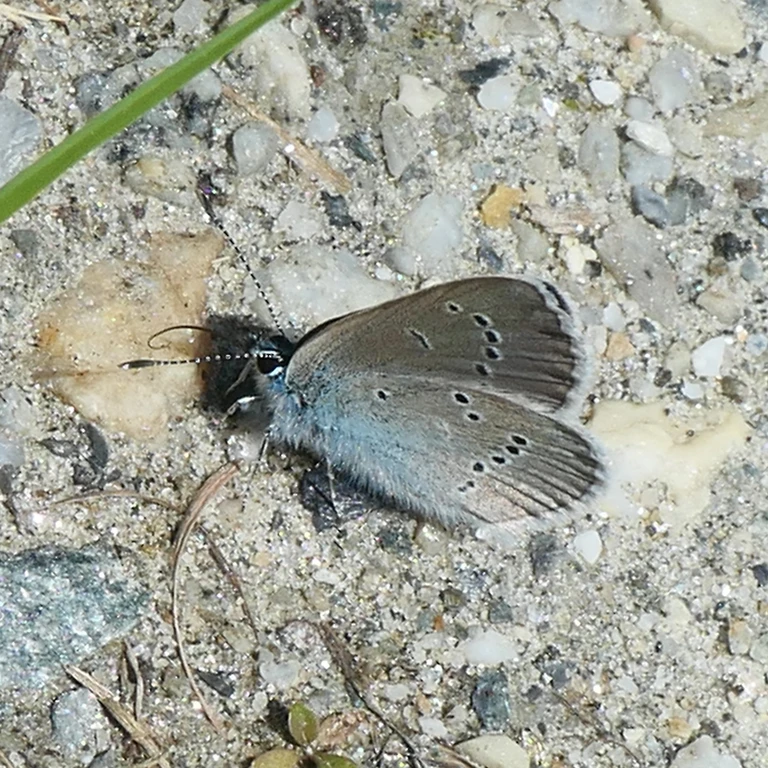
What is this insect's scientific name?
Cyaniris semiargus
